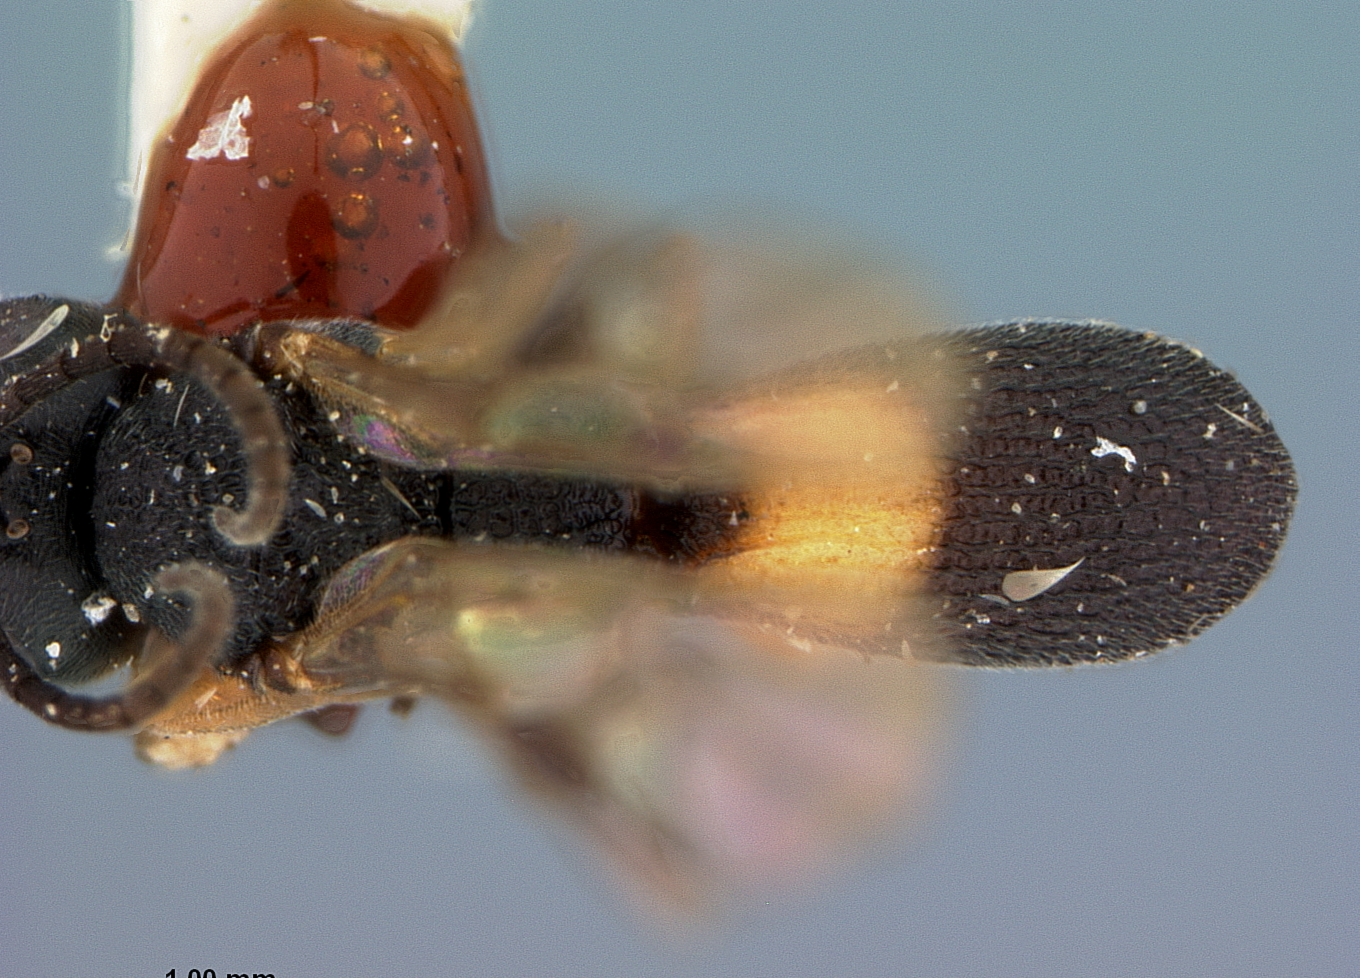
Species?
Chelonus caulicola
